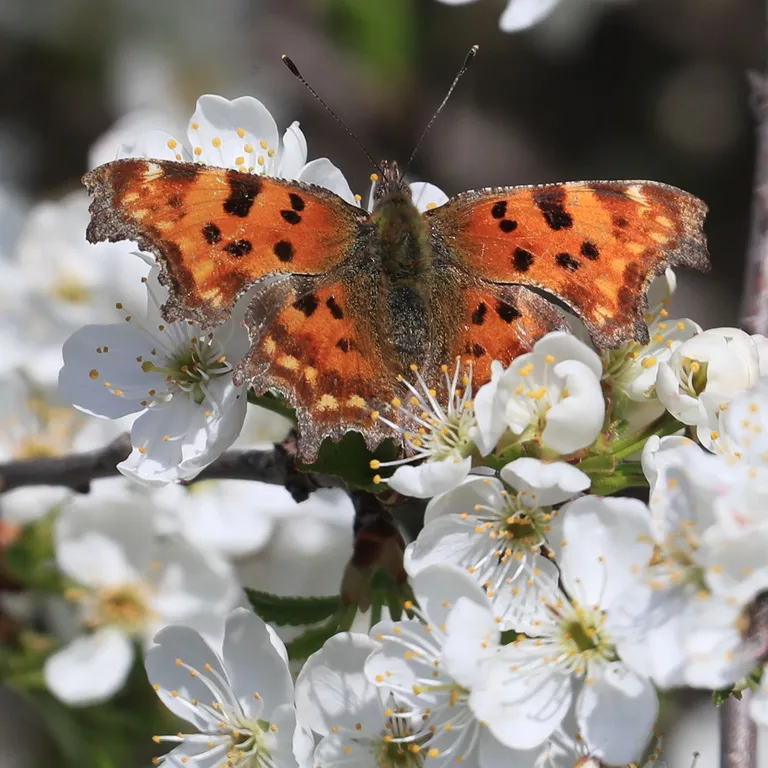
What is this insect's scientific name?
Polygonia c-album
